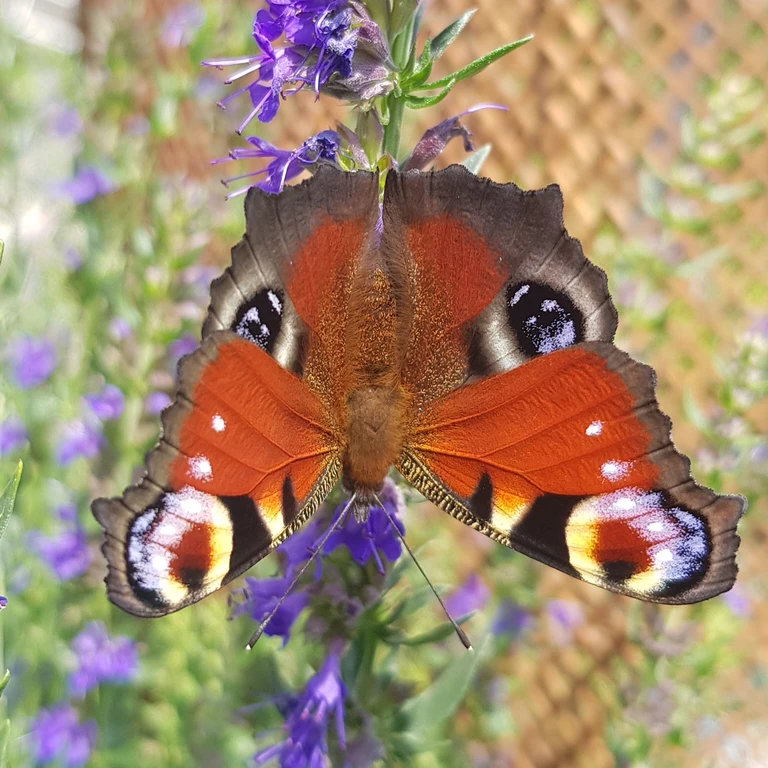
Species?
Aglais io
